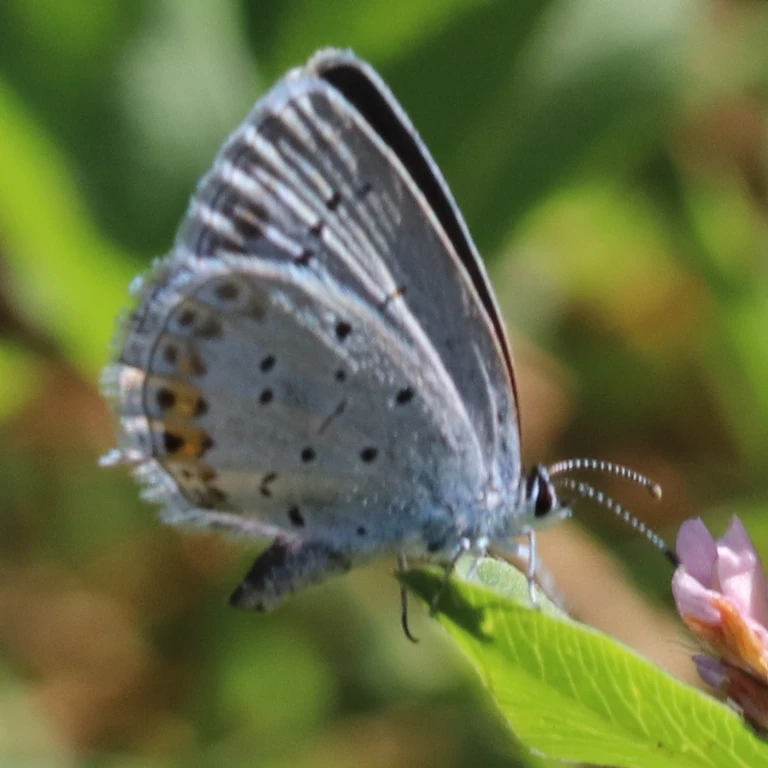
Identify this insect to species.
Cupido argiades (also Elkalyce argiades)
